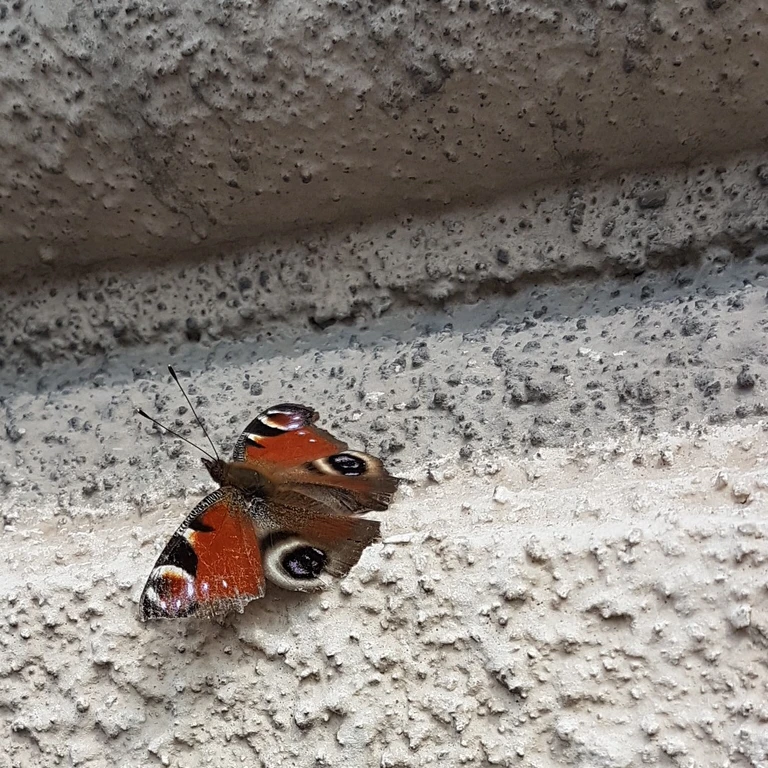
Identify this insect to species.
Aglais io
